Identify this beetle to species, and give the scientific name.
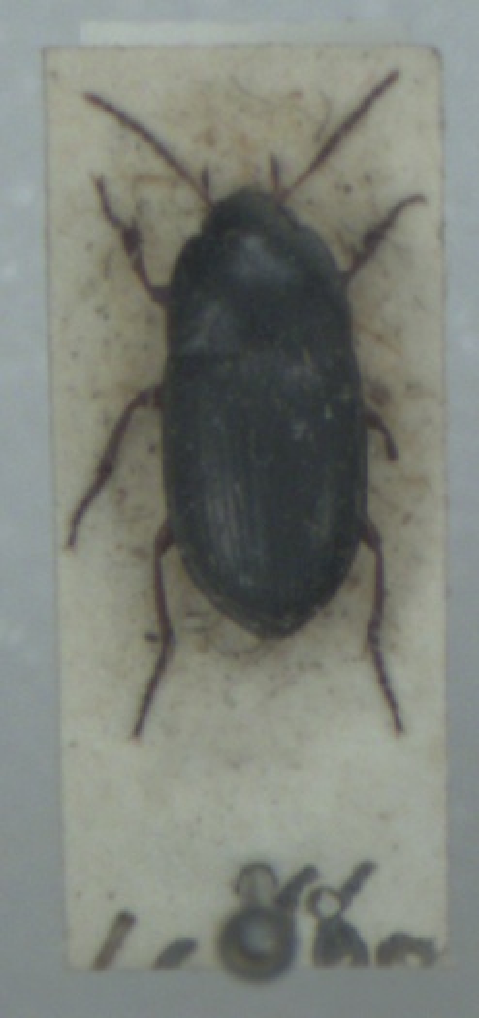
Amara familiaris
